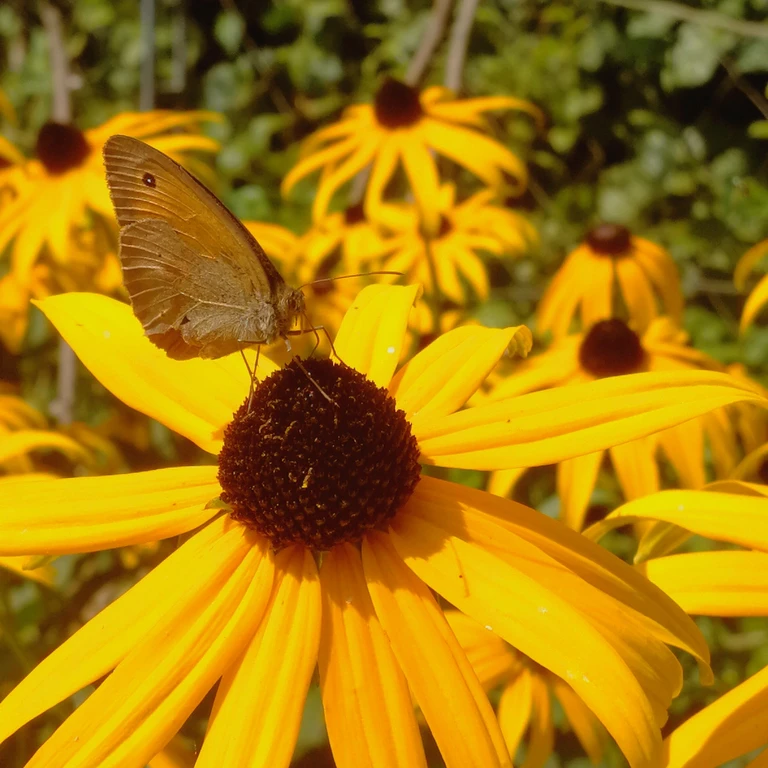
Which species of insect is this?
Maniola jurtina
